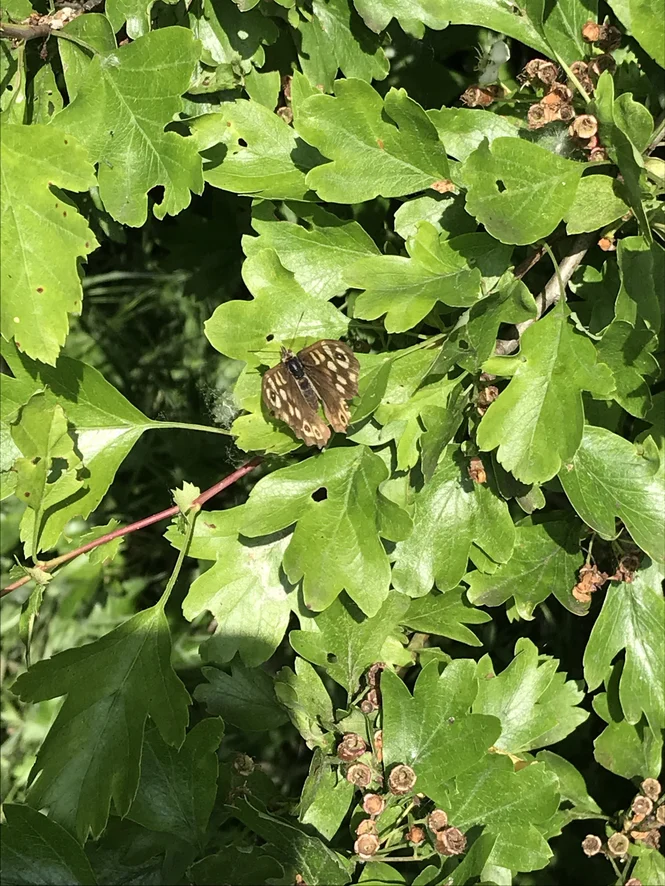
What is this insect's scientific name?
Pararge aegeria
